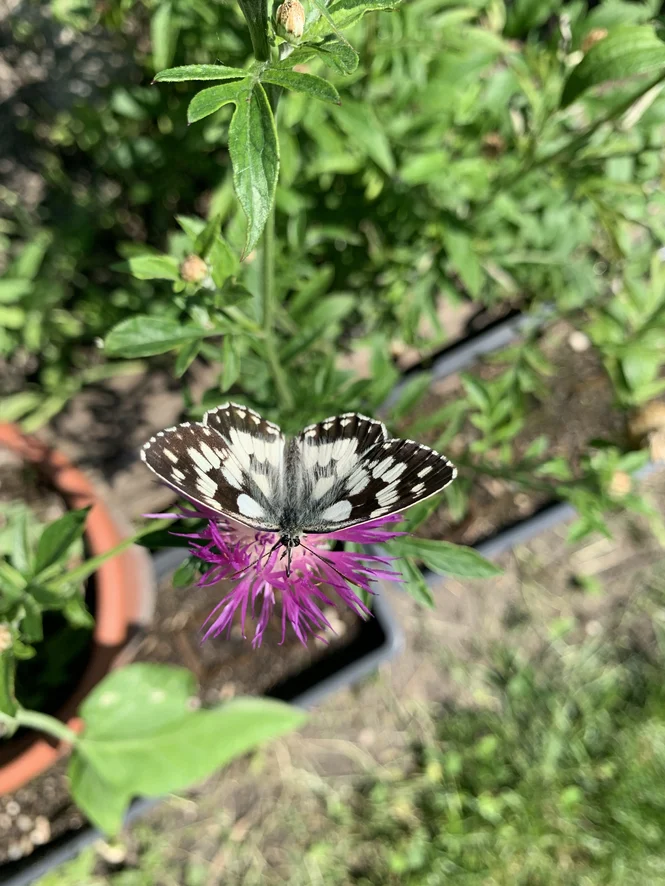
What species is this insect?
Melanargia galathea
